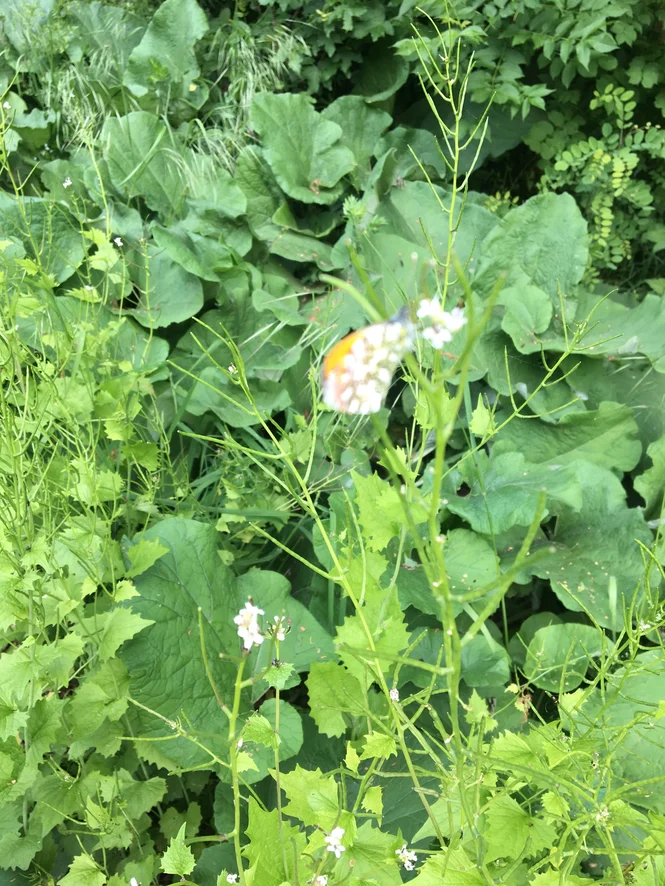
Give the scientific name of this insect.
Anthocharis cardamines
